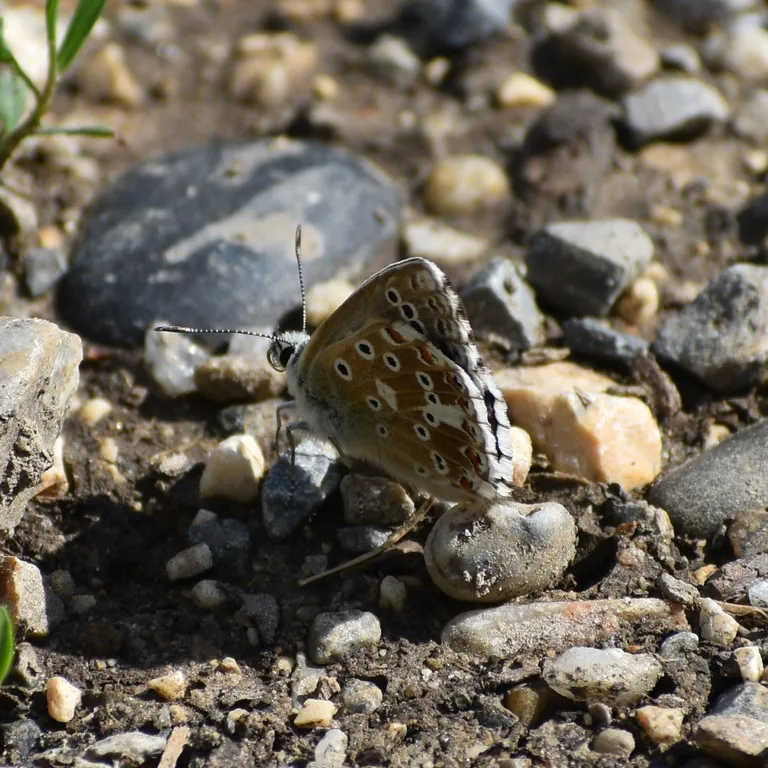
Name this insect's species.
Lysandra coridon
